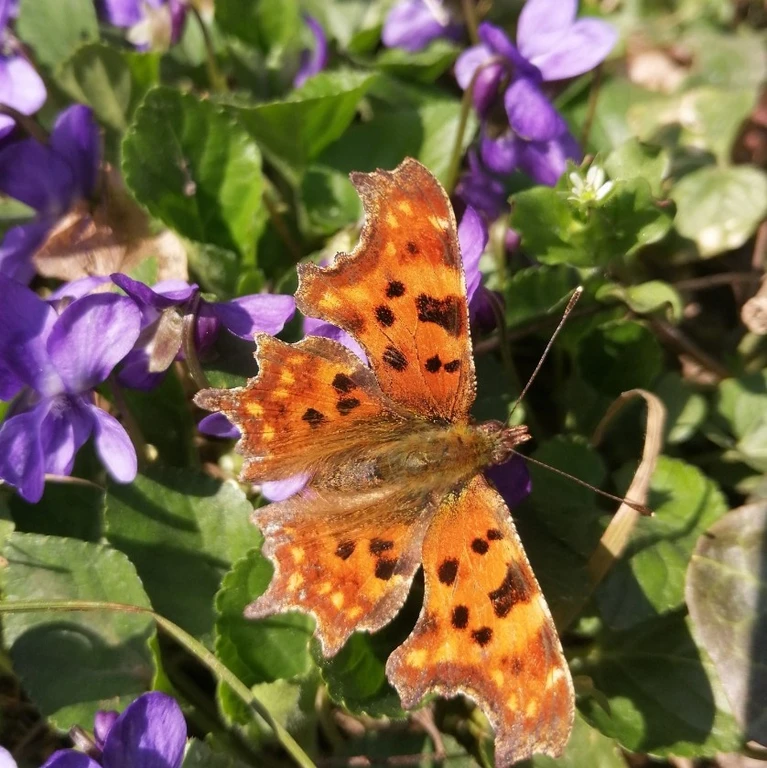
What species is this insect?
Polygonia c-album
